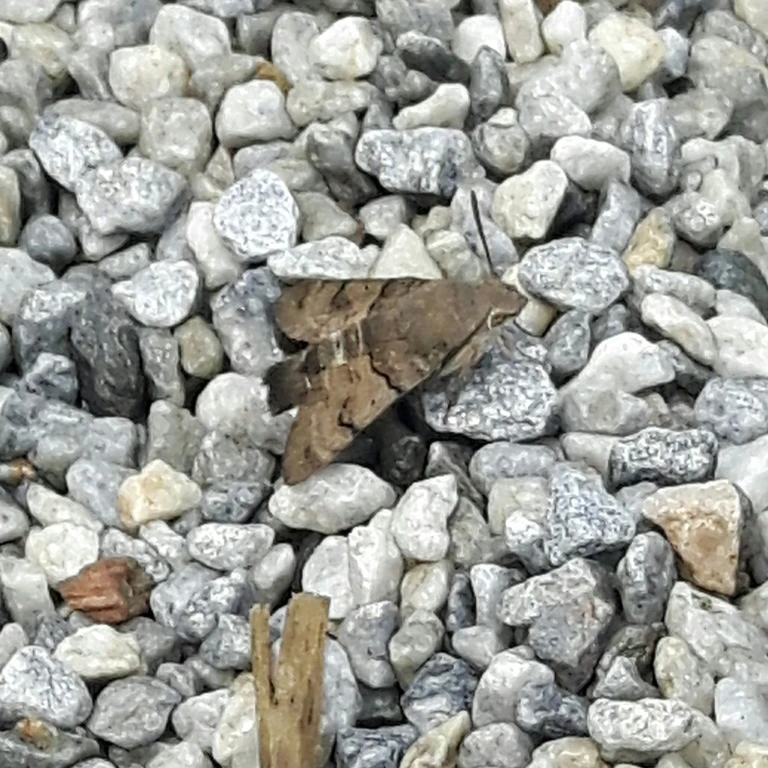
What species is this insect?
Macroglossum stellatarum
